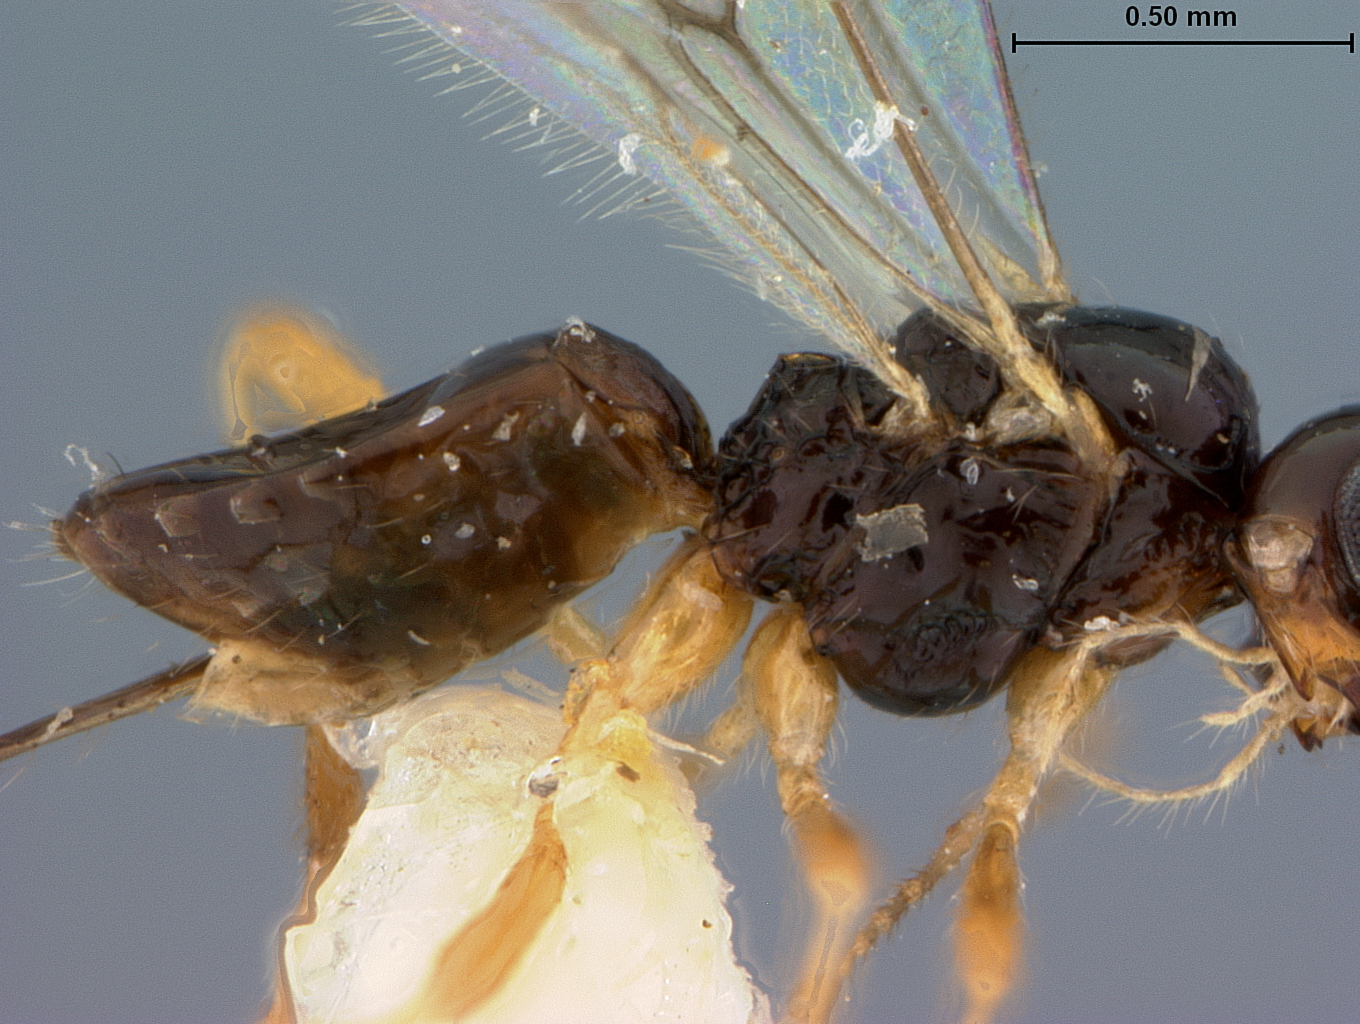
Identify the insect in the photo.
Aphaereta juddi
